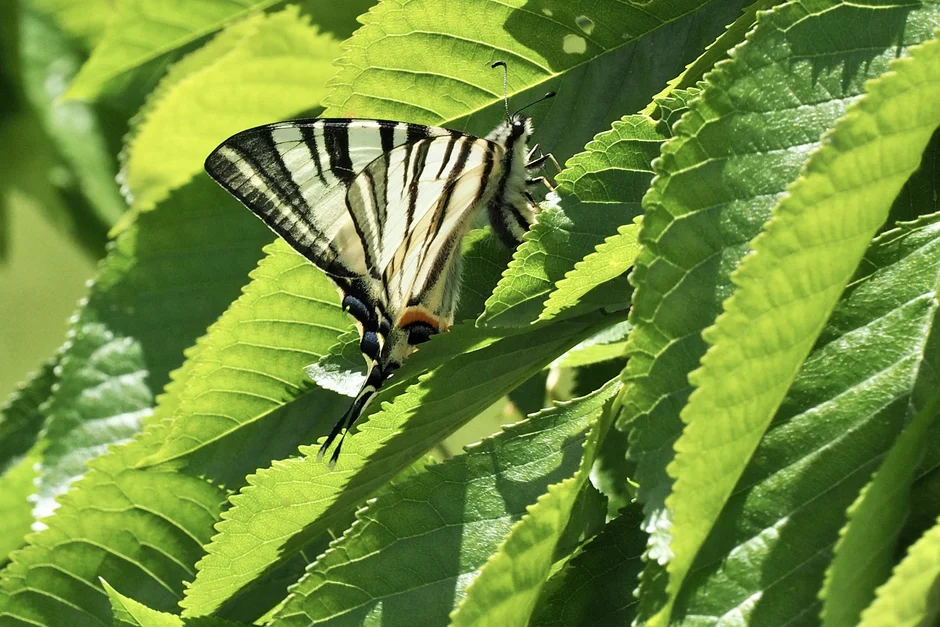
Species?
Iphiclides podalirius
